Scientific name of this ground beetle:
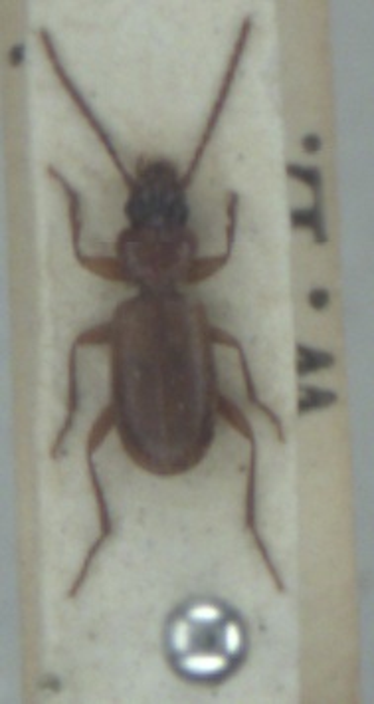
Trechoblemus micros
